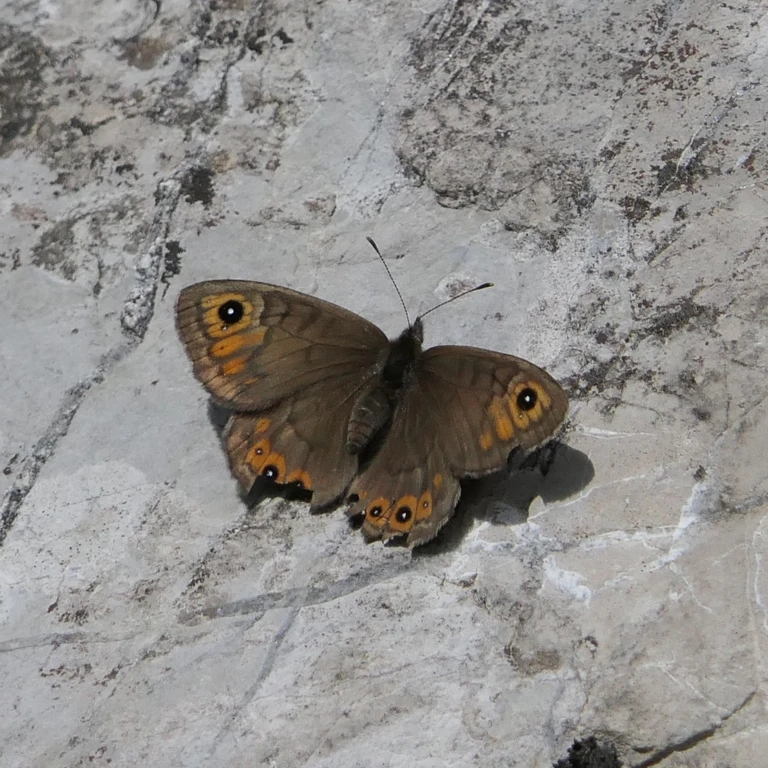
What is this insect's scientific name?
Lasiommata petropolitana (also Pararge petropolitana)
